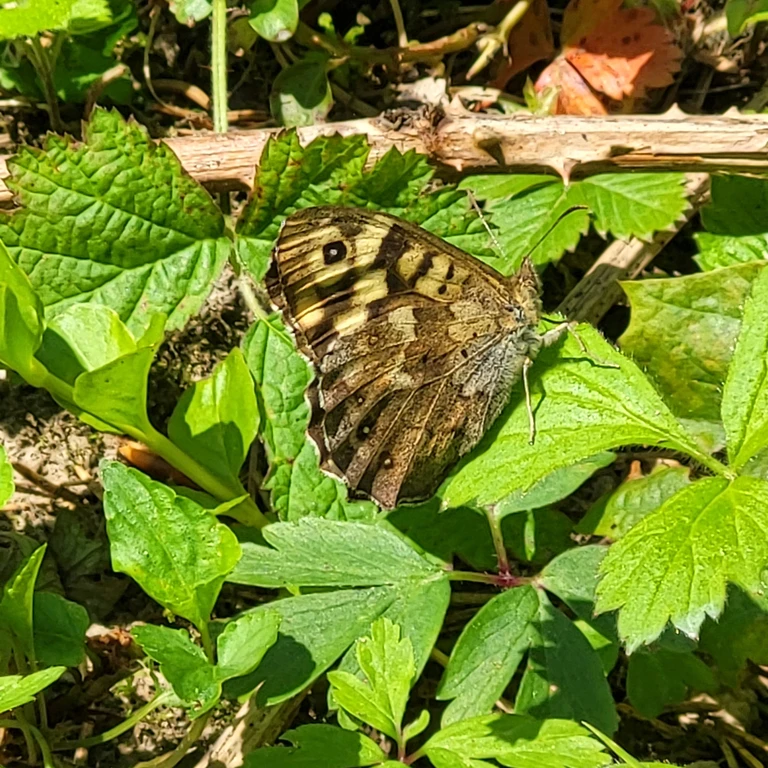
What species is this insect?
Pararge aegeria
